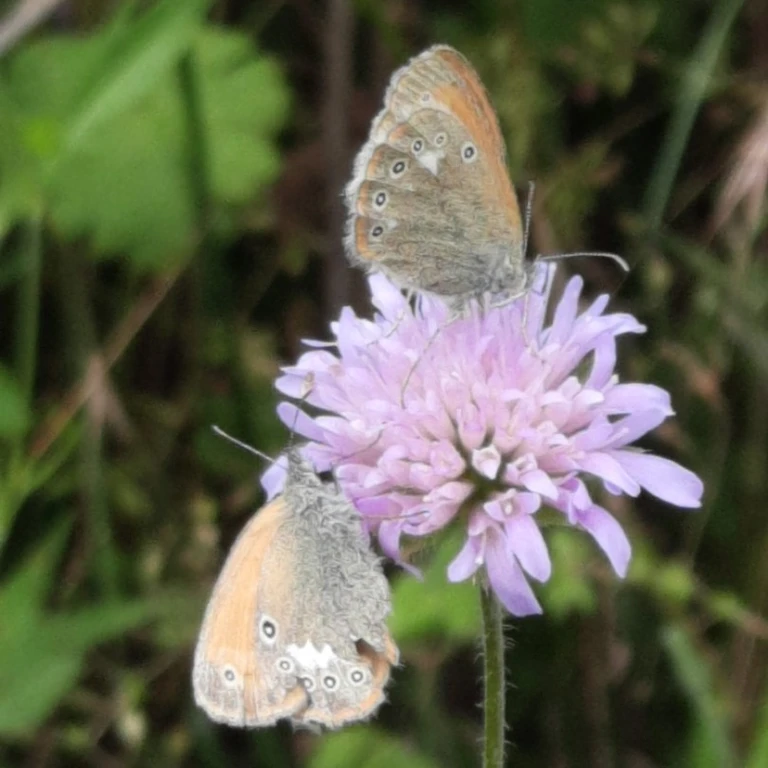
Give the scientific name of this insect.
Coenonympha glycerion (also Coenonympha iphis)
